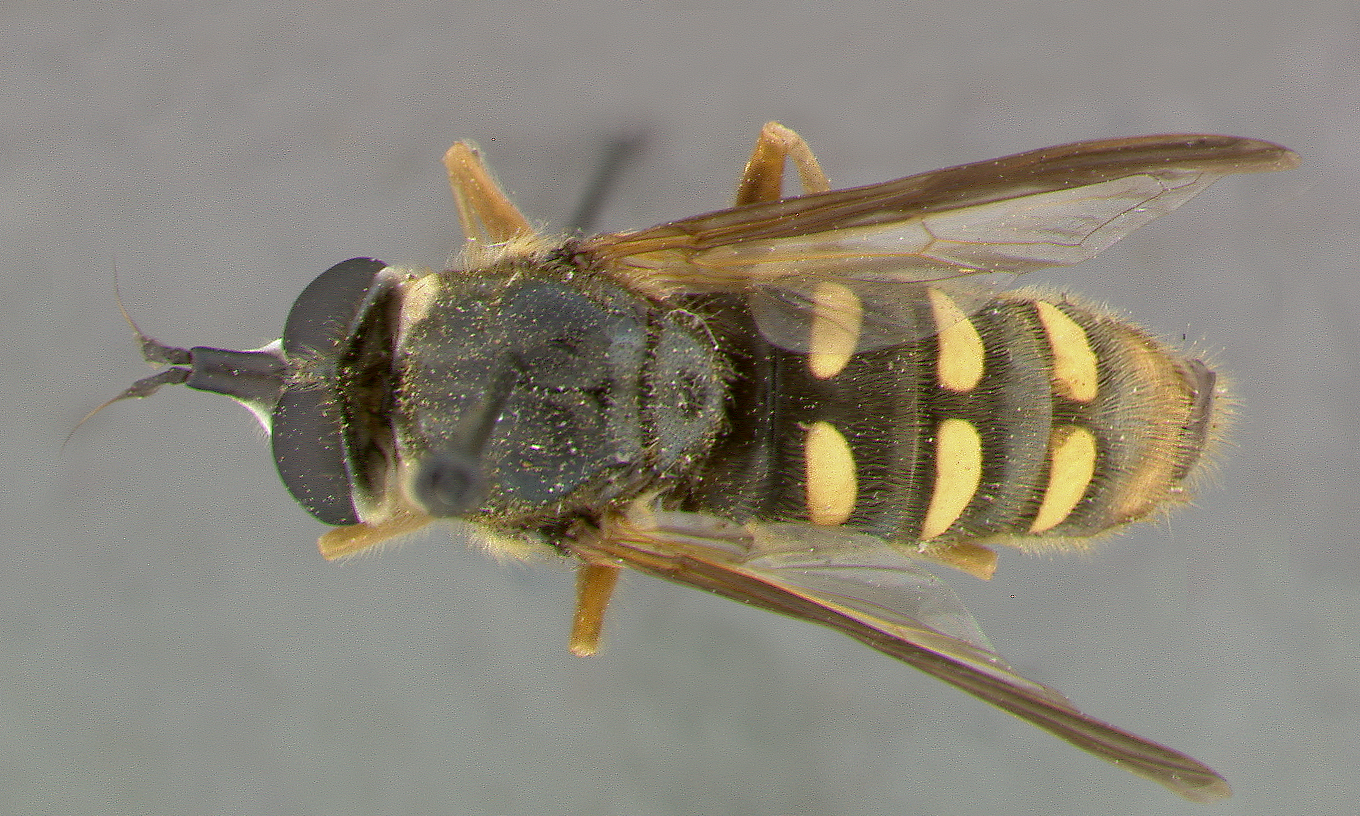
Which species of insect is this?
Somula marivirginiae
